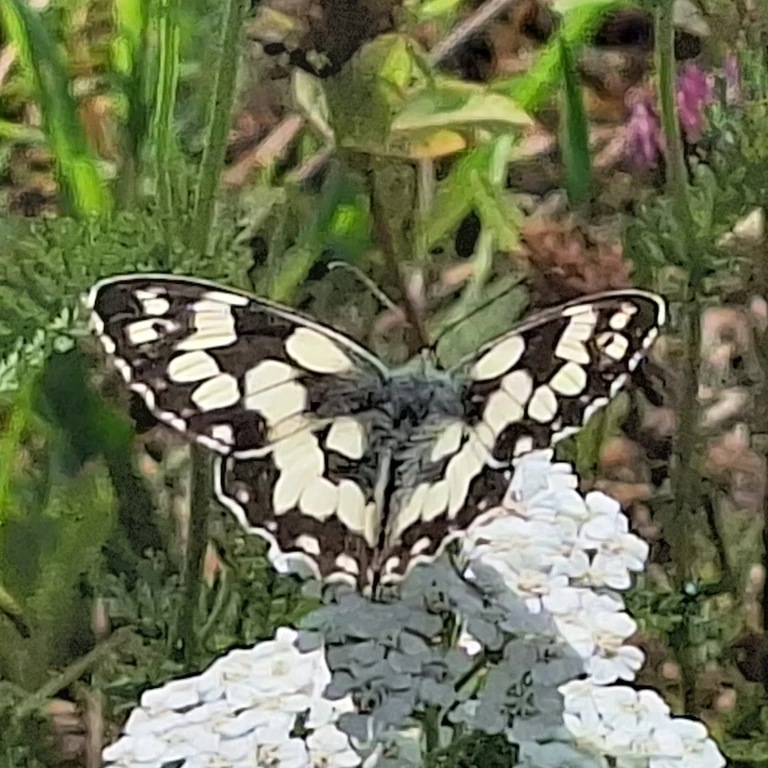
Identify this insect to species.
Melanargia galathea
